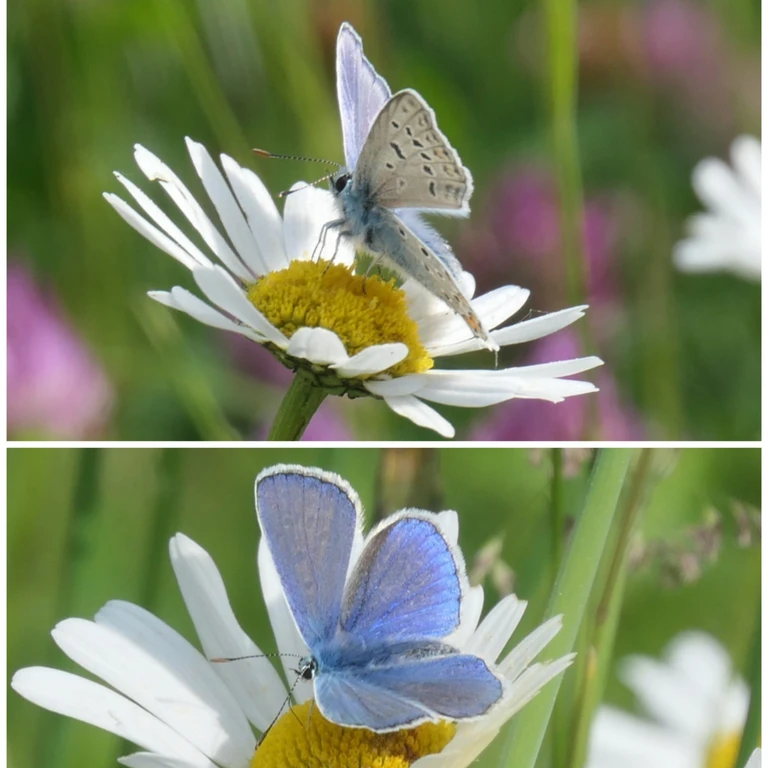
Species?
Polyommatus icarus
